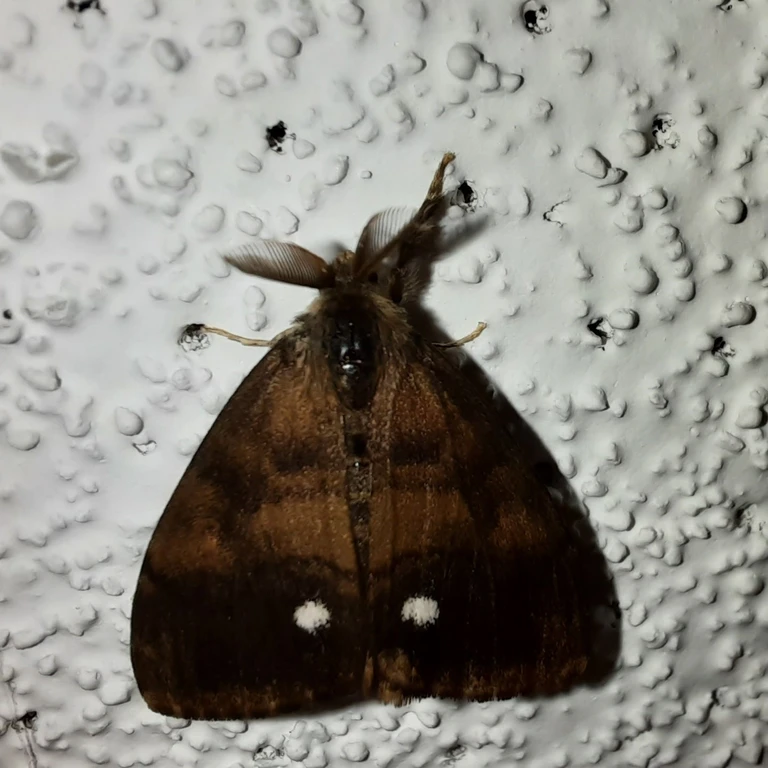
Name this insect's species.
Orgyia antiqua
